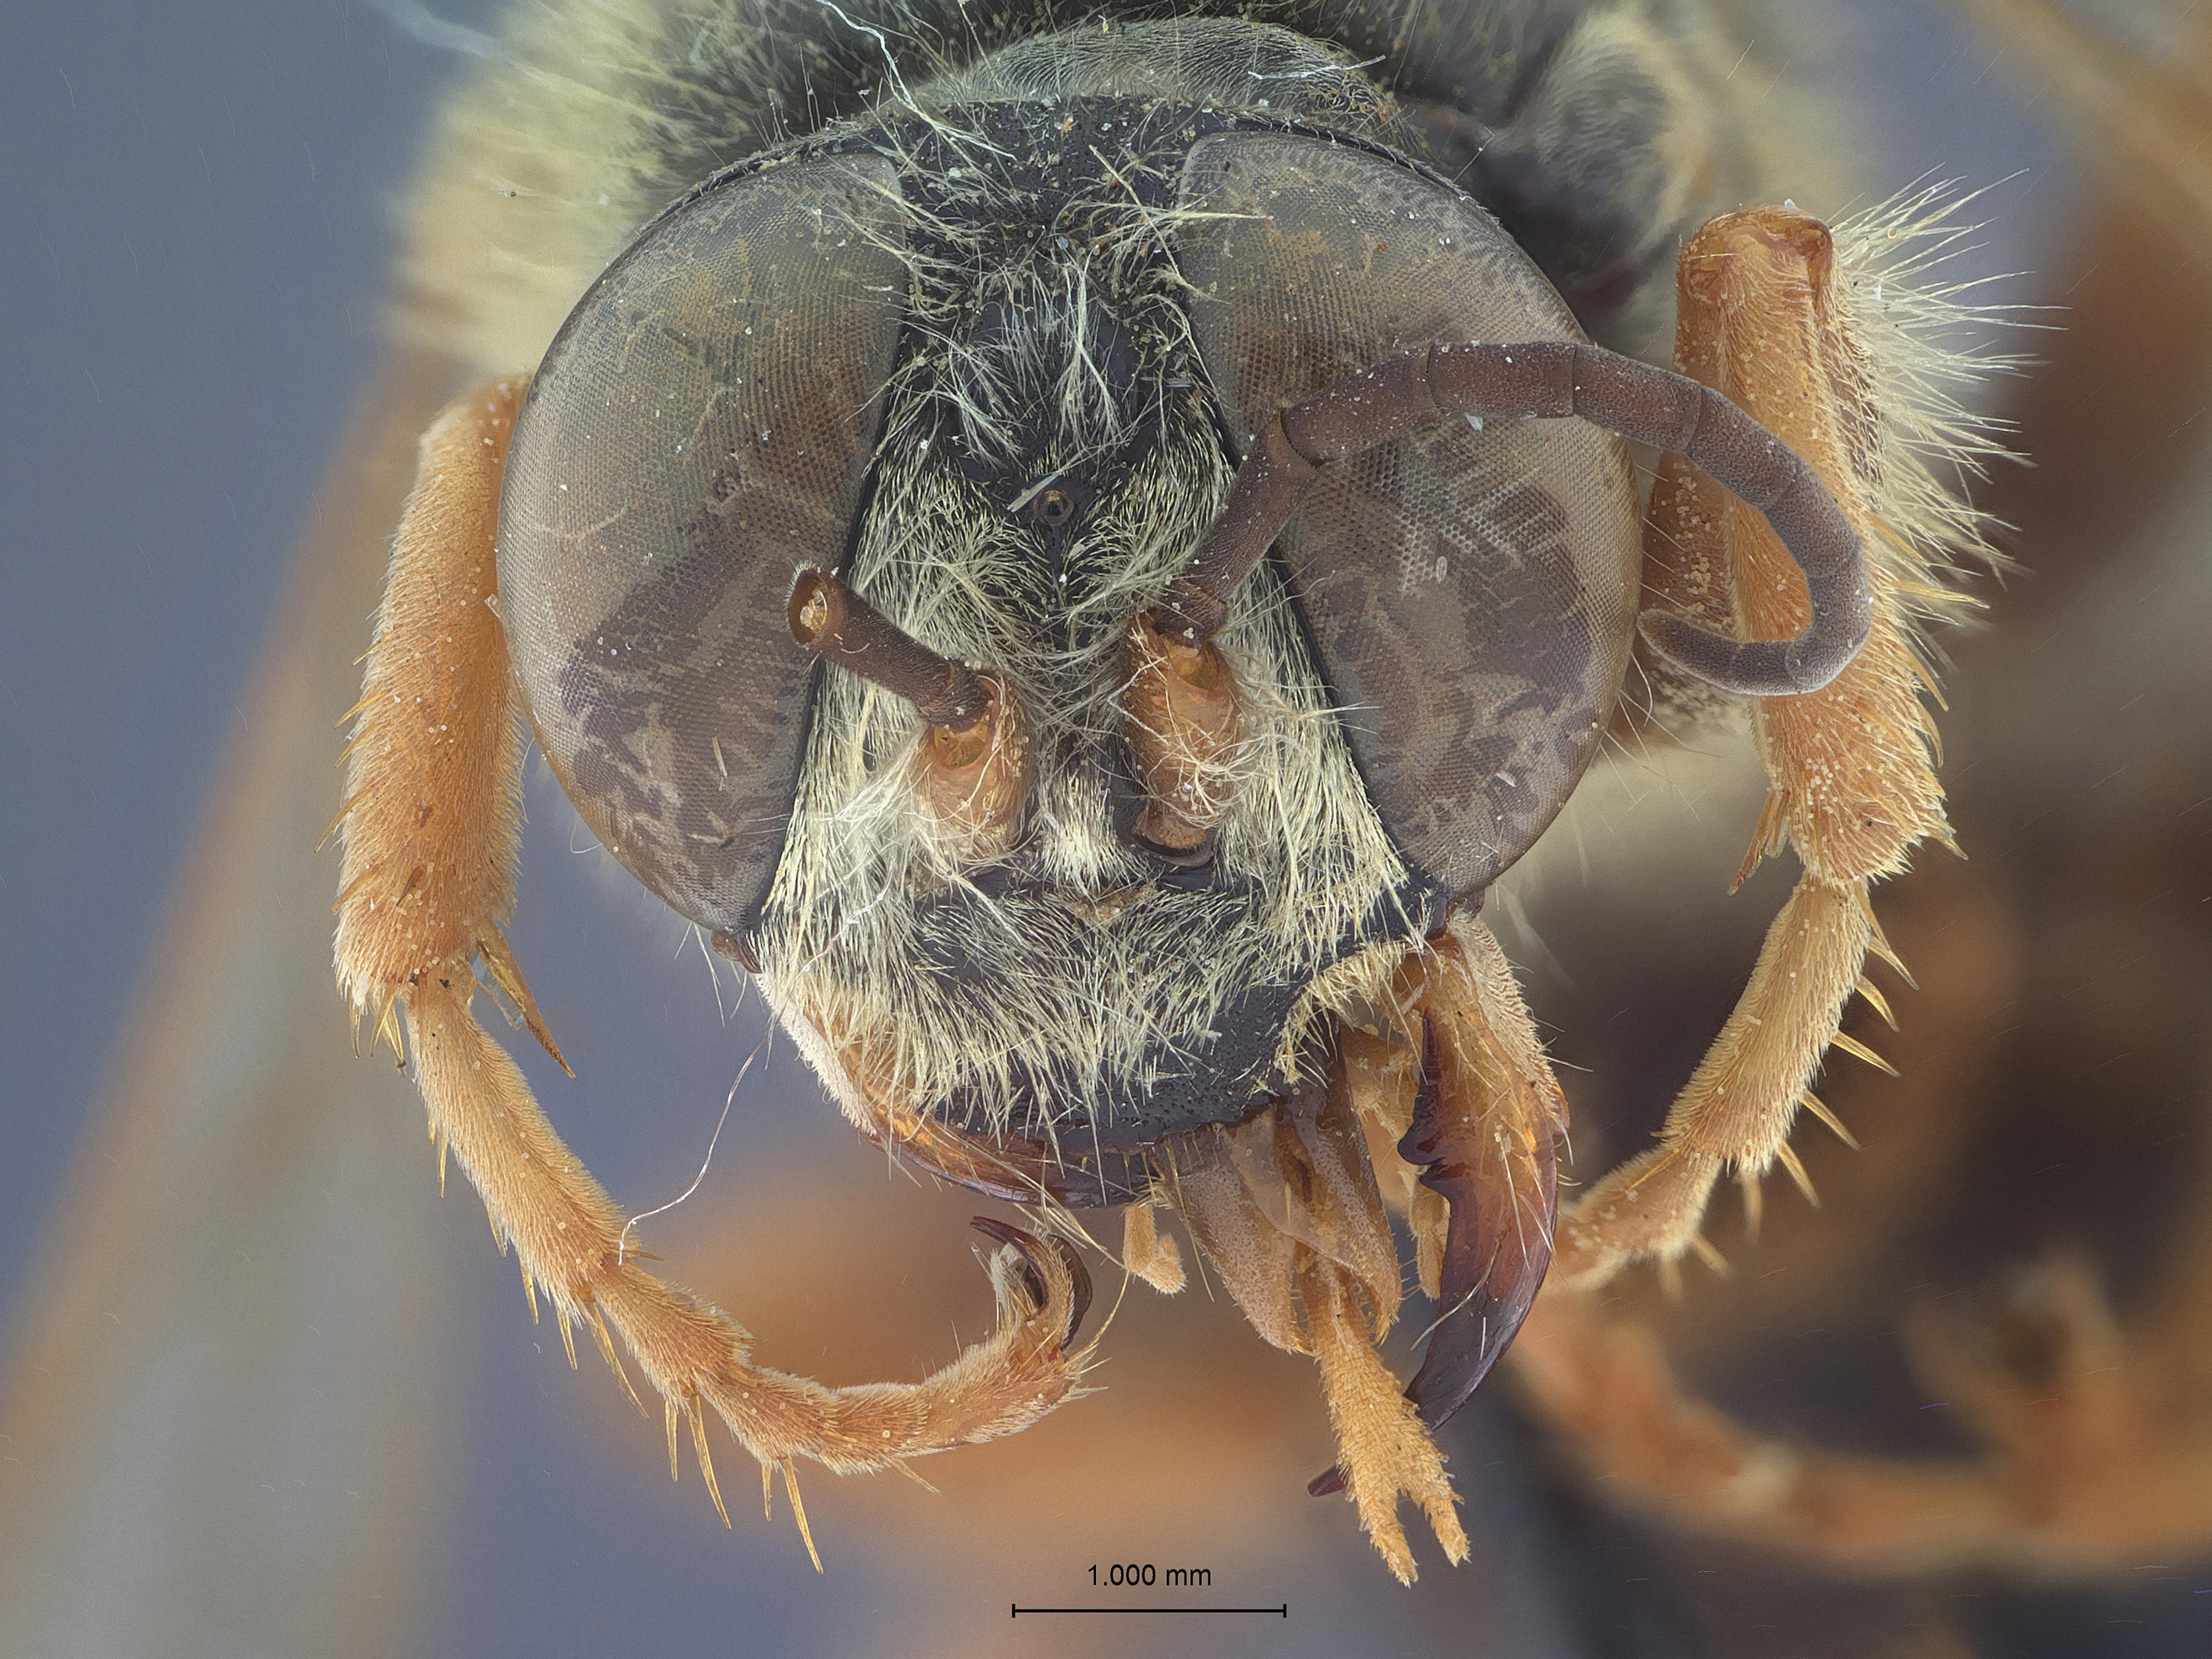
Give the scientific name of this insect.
Tachytes propinquus
